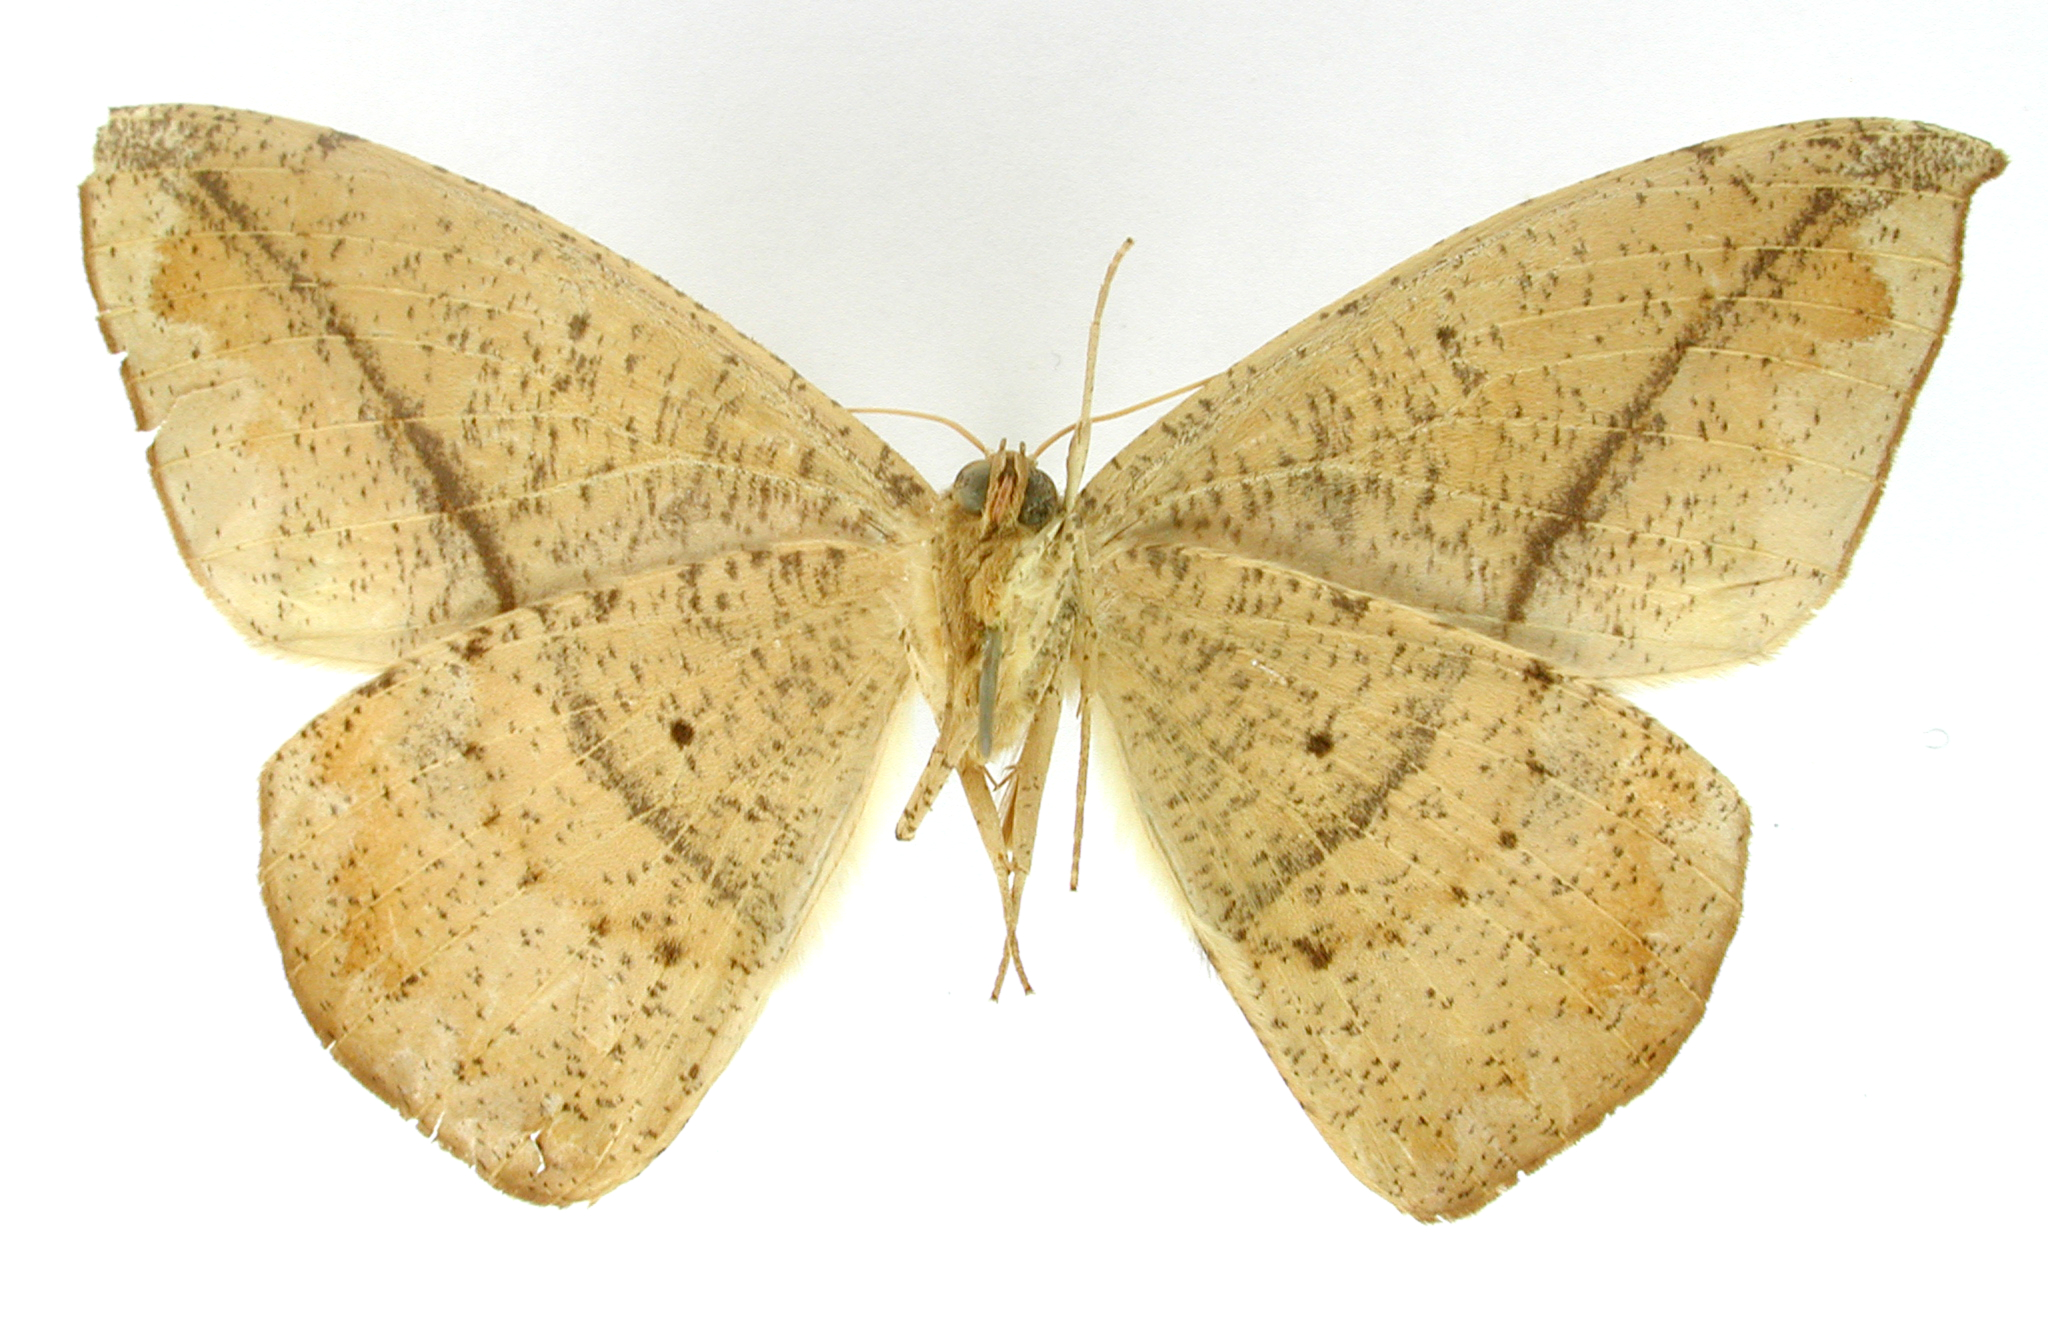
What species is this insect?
Microgonia bilinea
